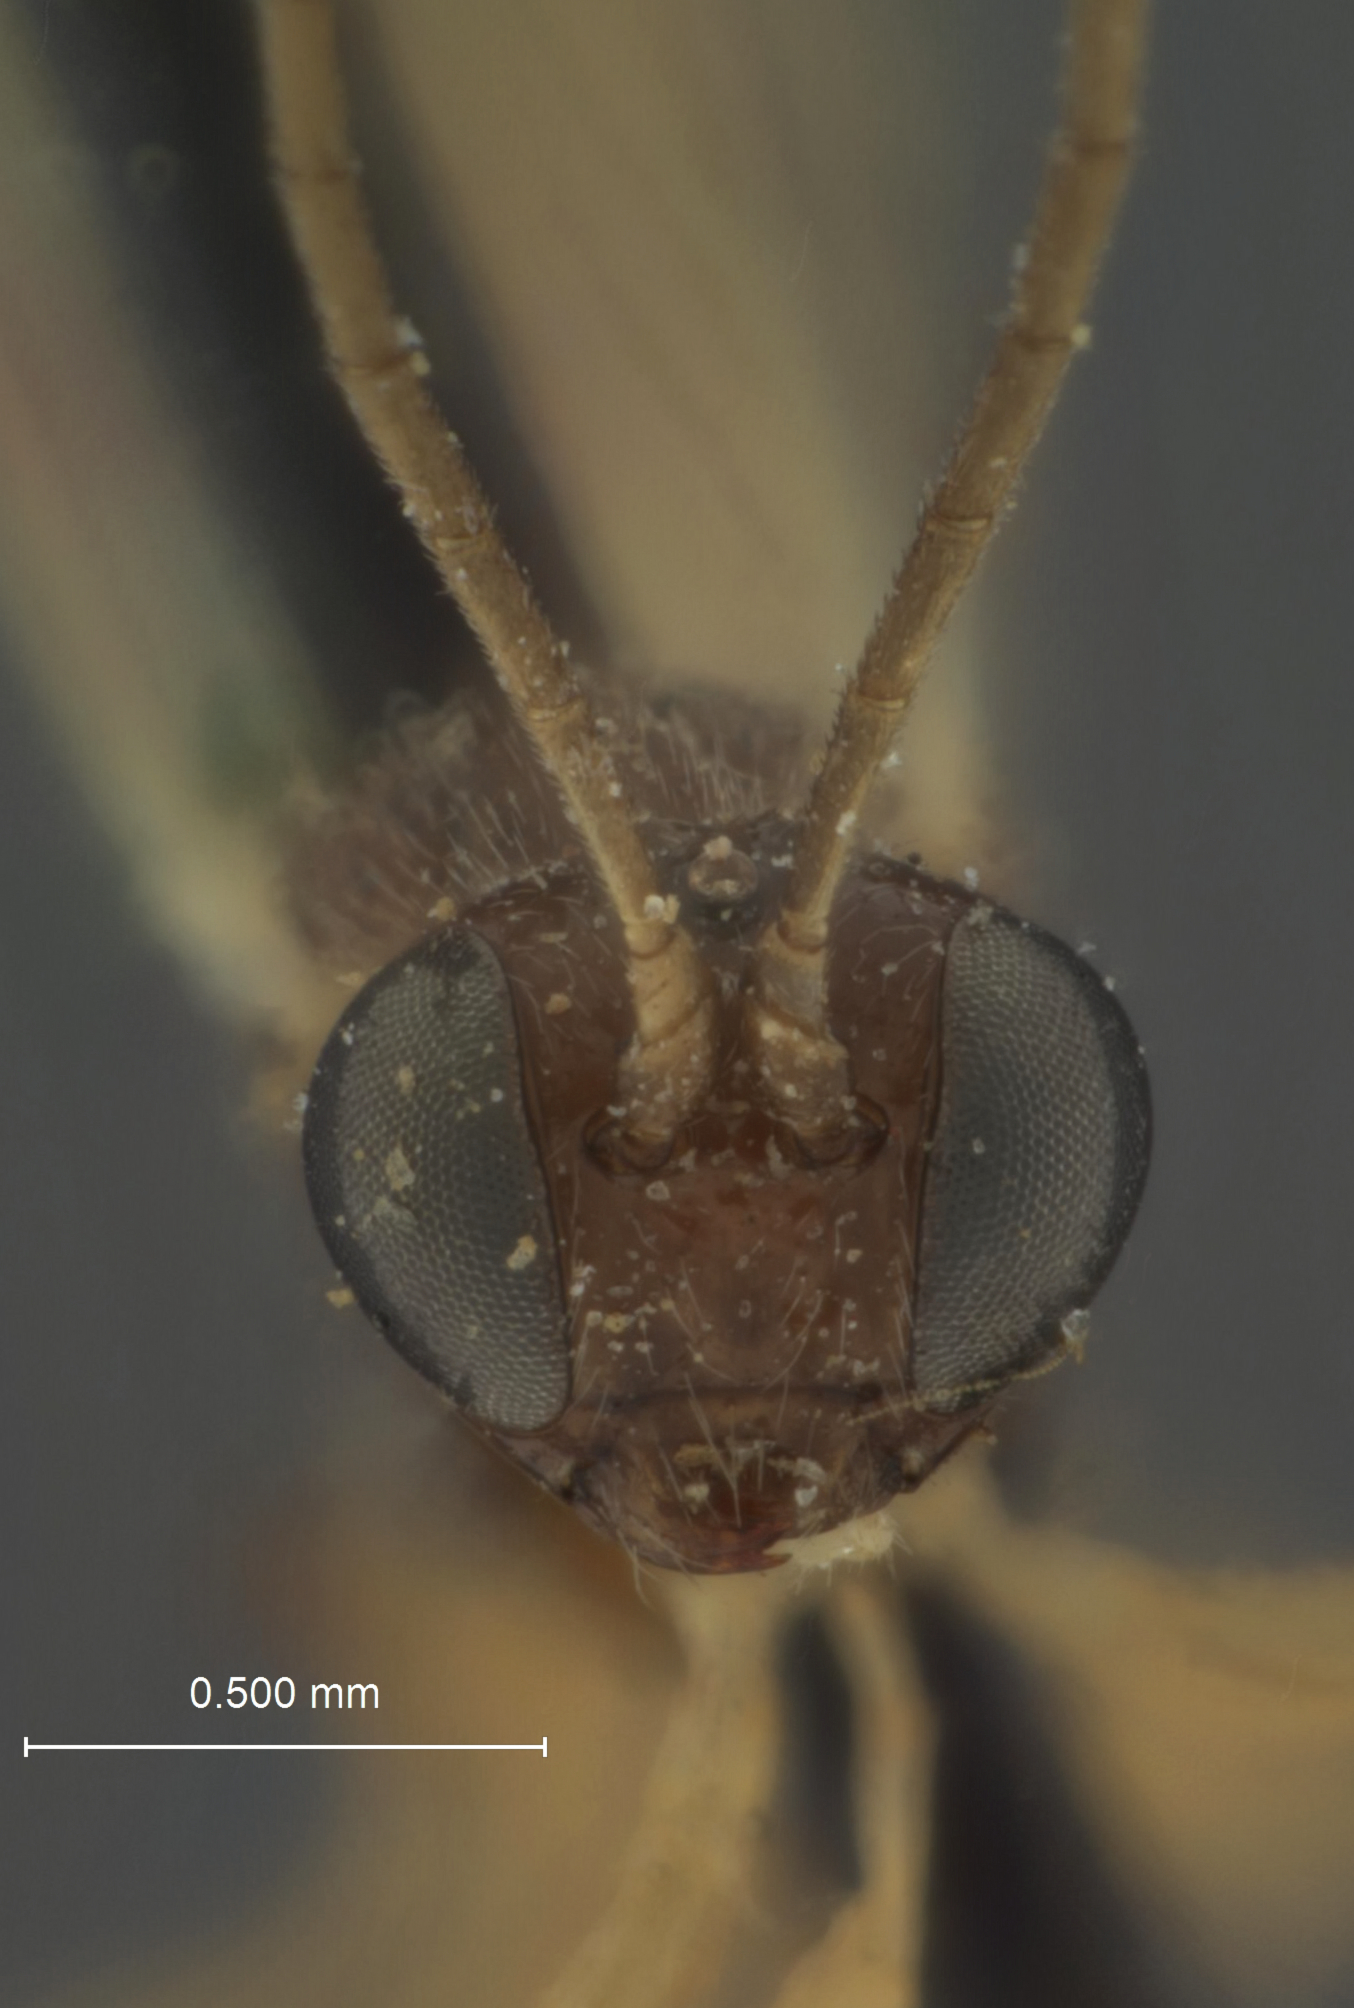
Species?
Pimpla euurae
